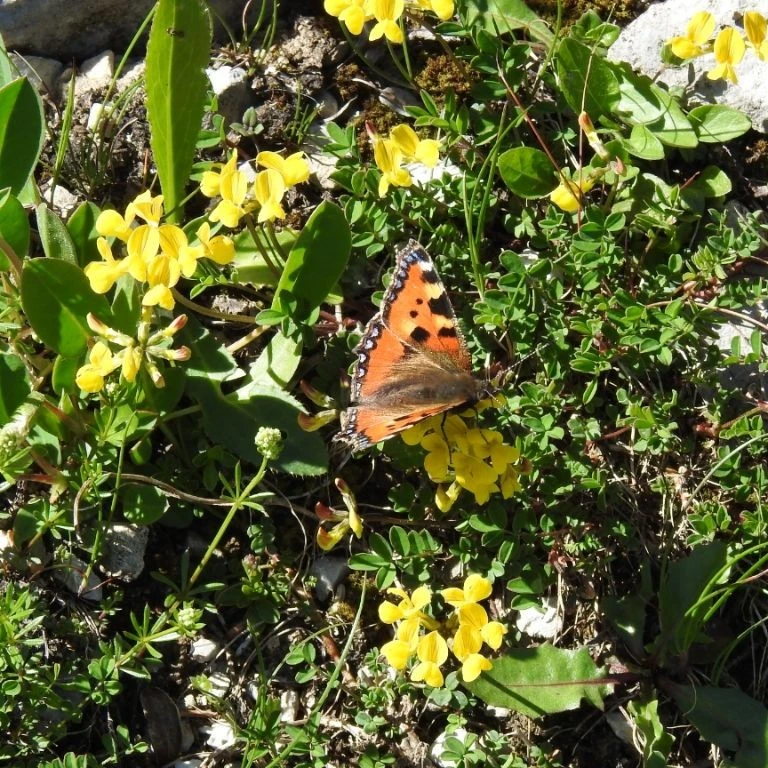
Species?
Aglais urticae
